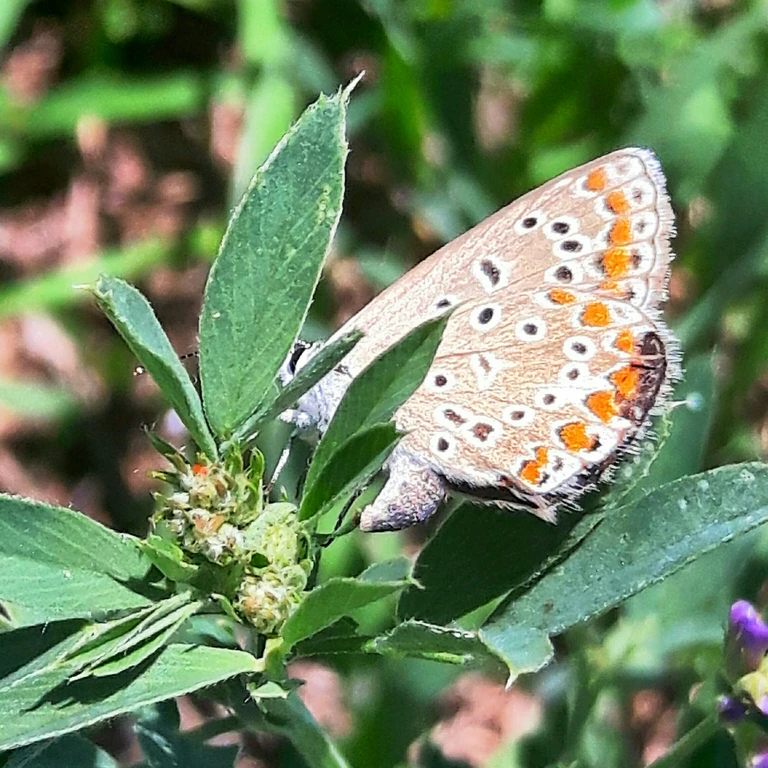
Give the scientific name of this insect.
Polyommatus icarus
